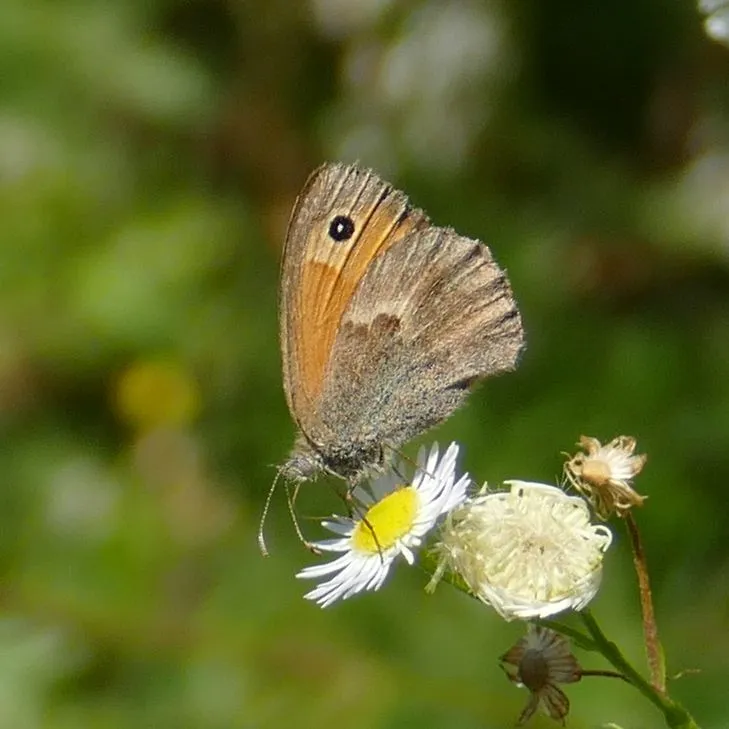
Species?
Coenonympha pamphilus
